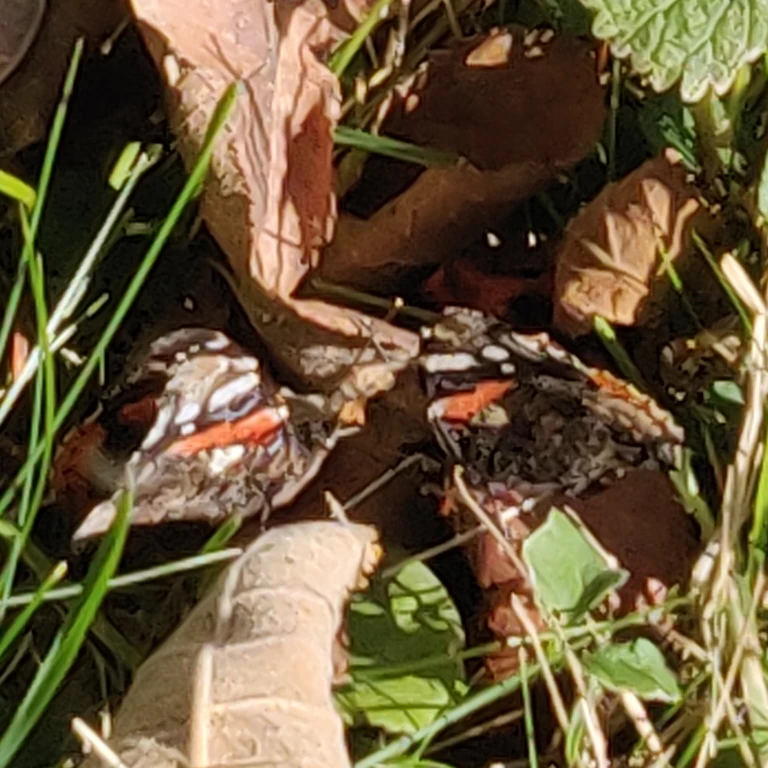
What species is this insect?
Vanessa atalanta
